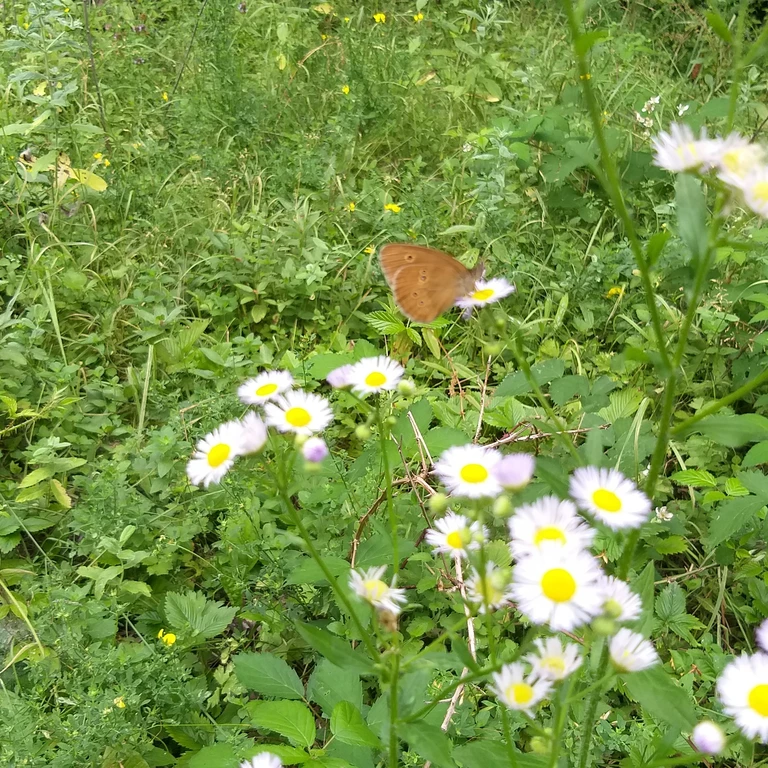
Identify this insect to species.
Aphantopus hyperantus
